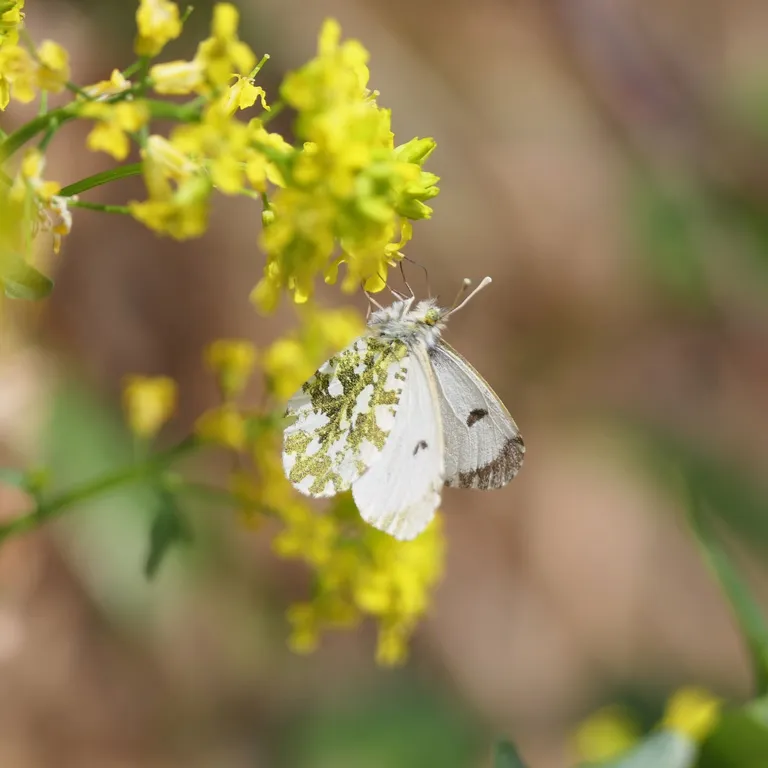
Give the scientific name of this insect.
Anthocharis cardamines
